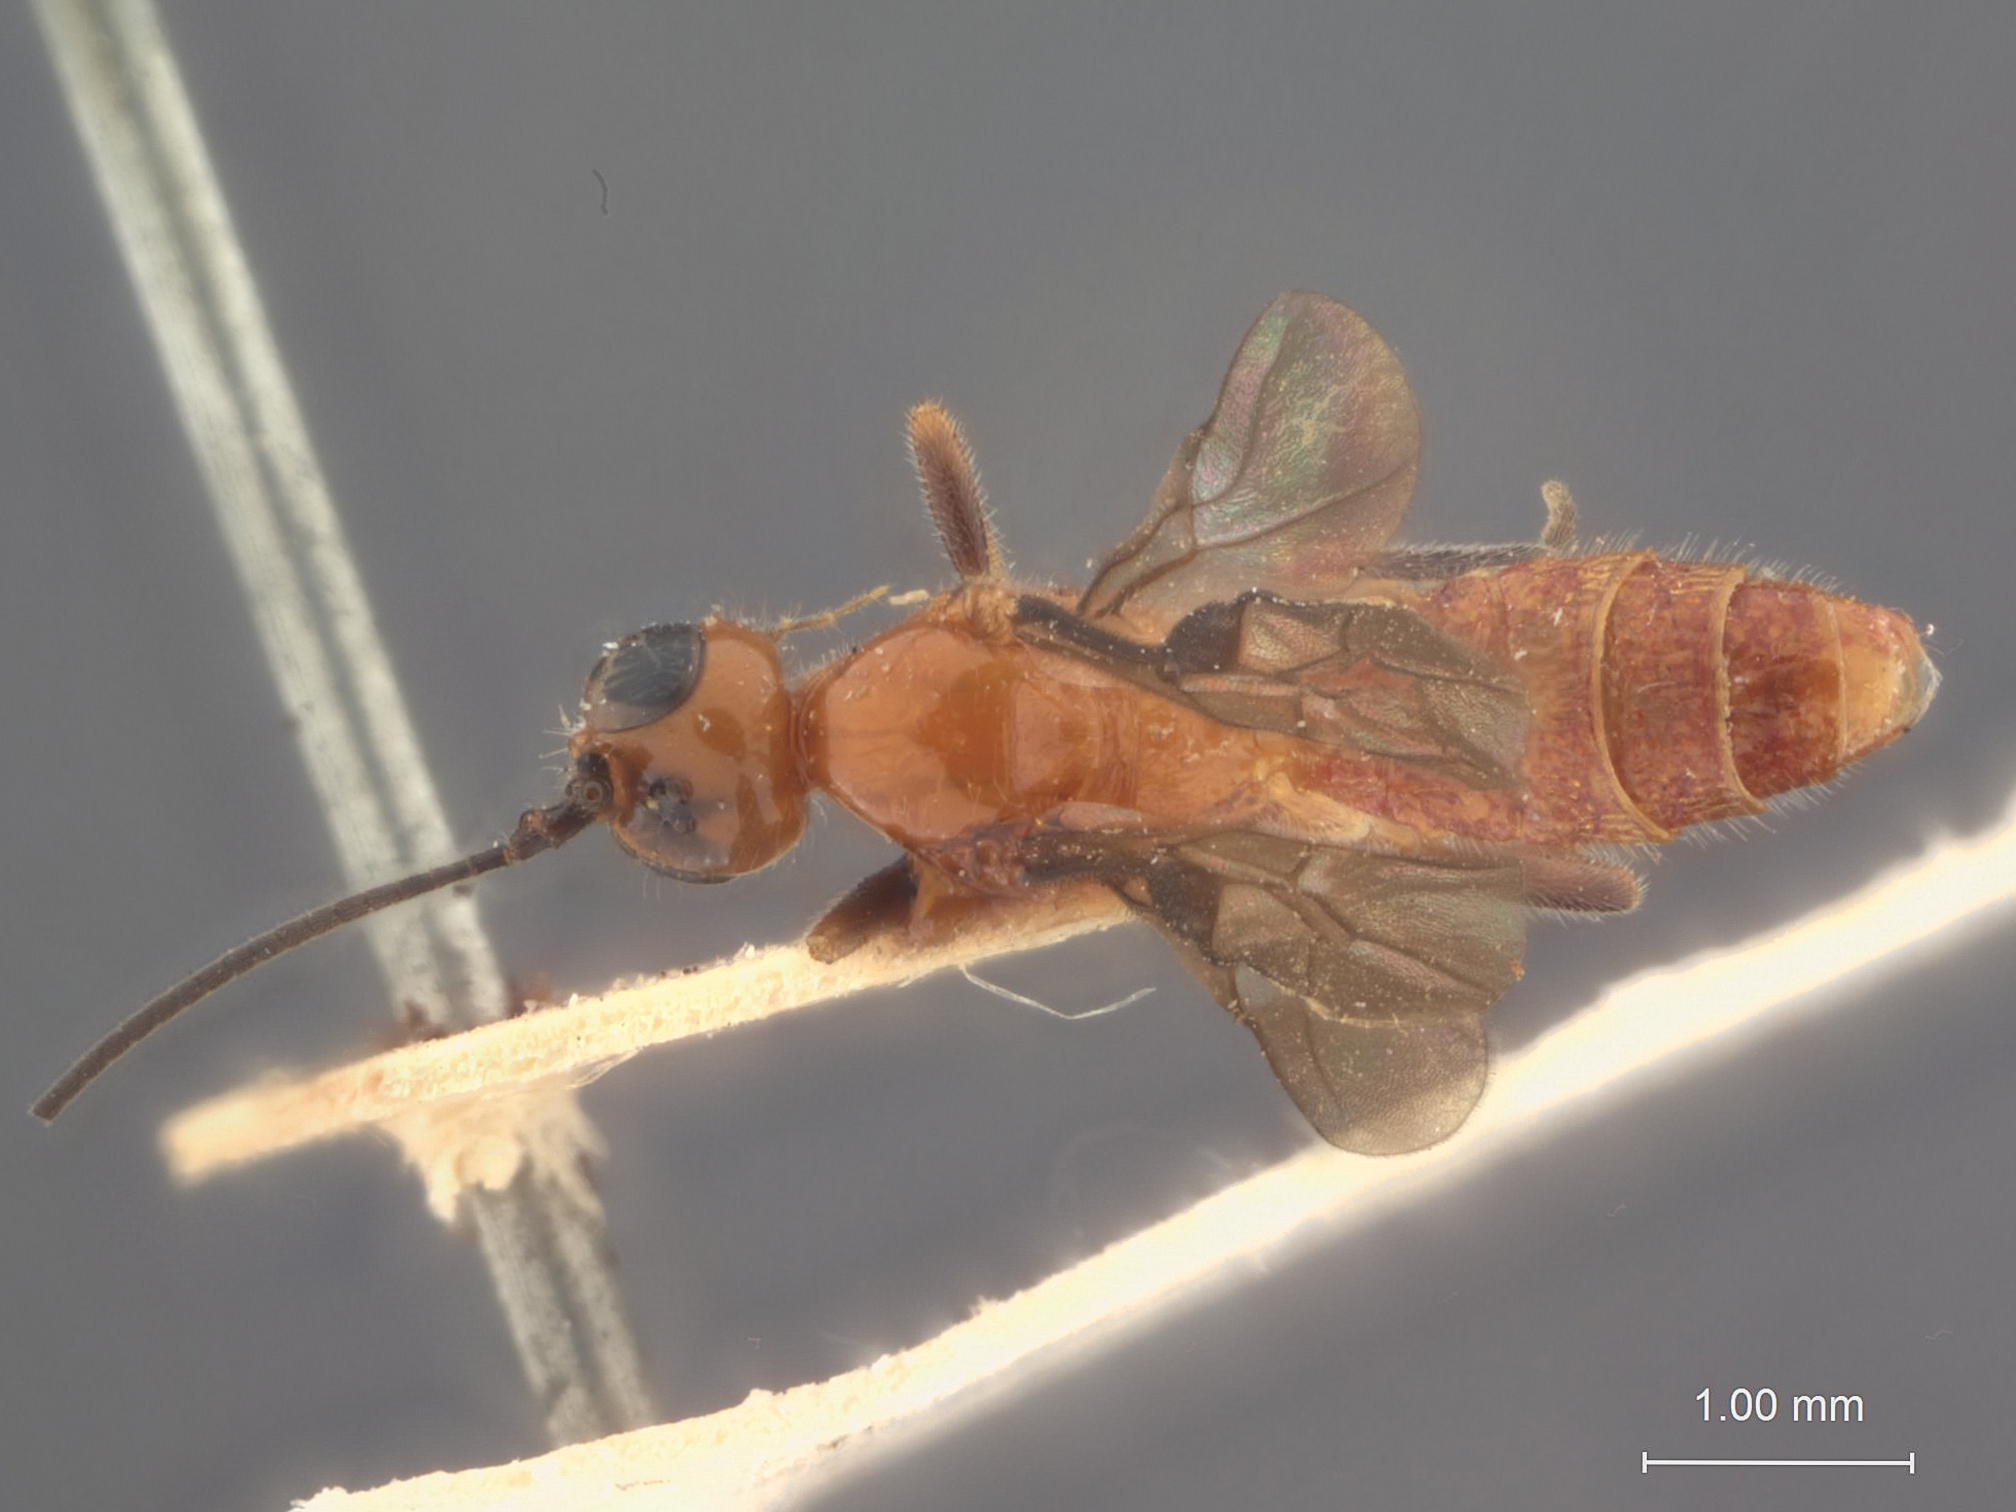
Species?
Atanycolus octocolae
